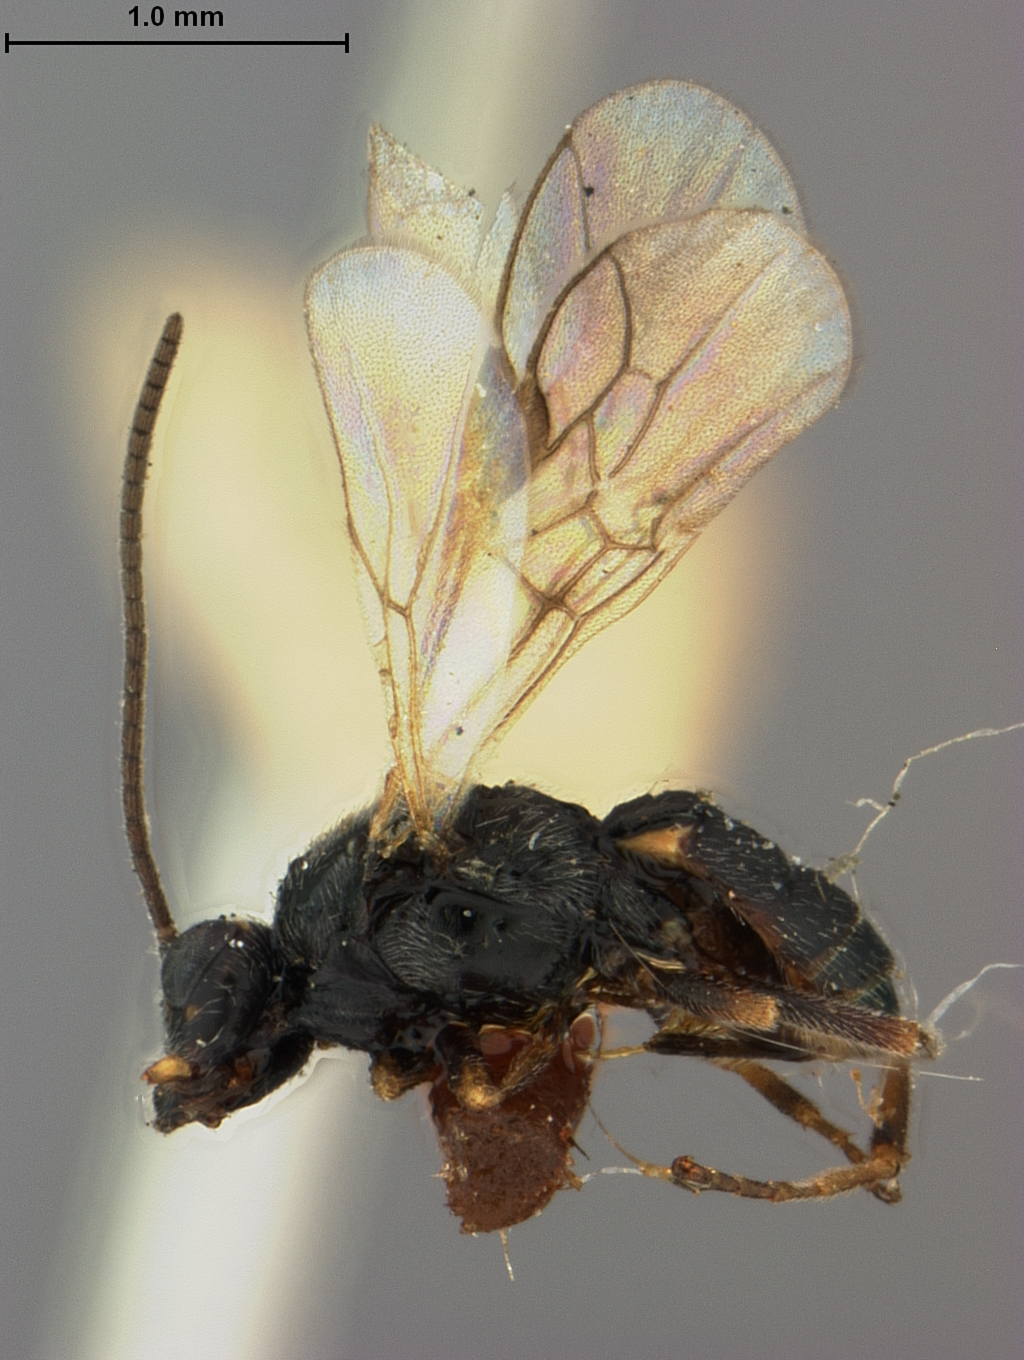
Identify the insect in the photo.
Trachyusa americana
